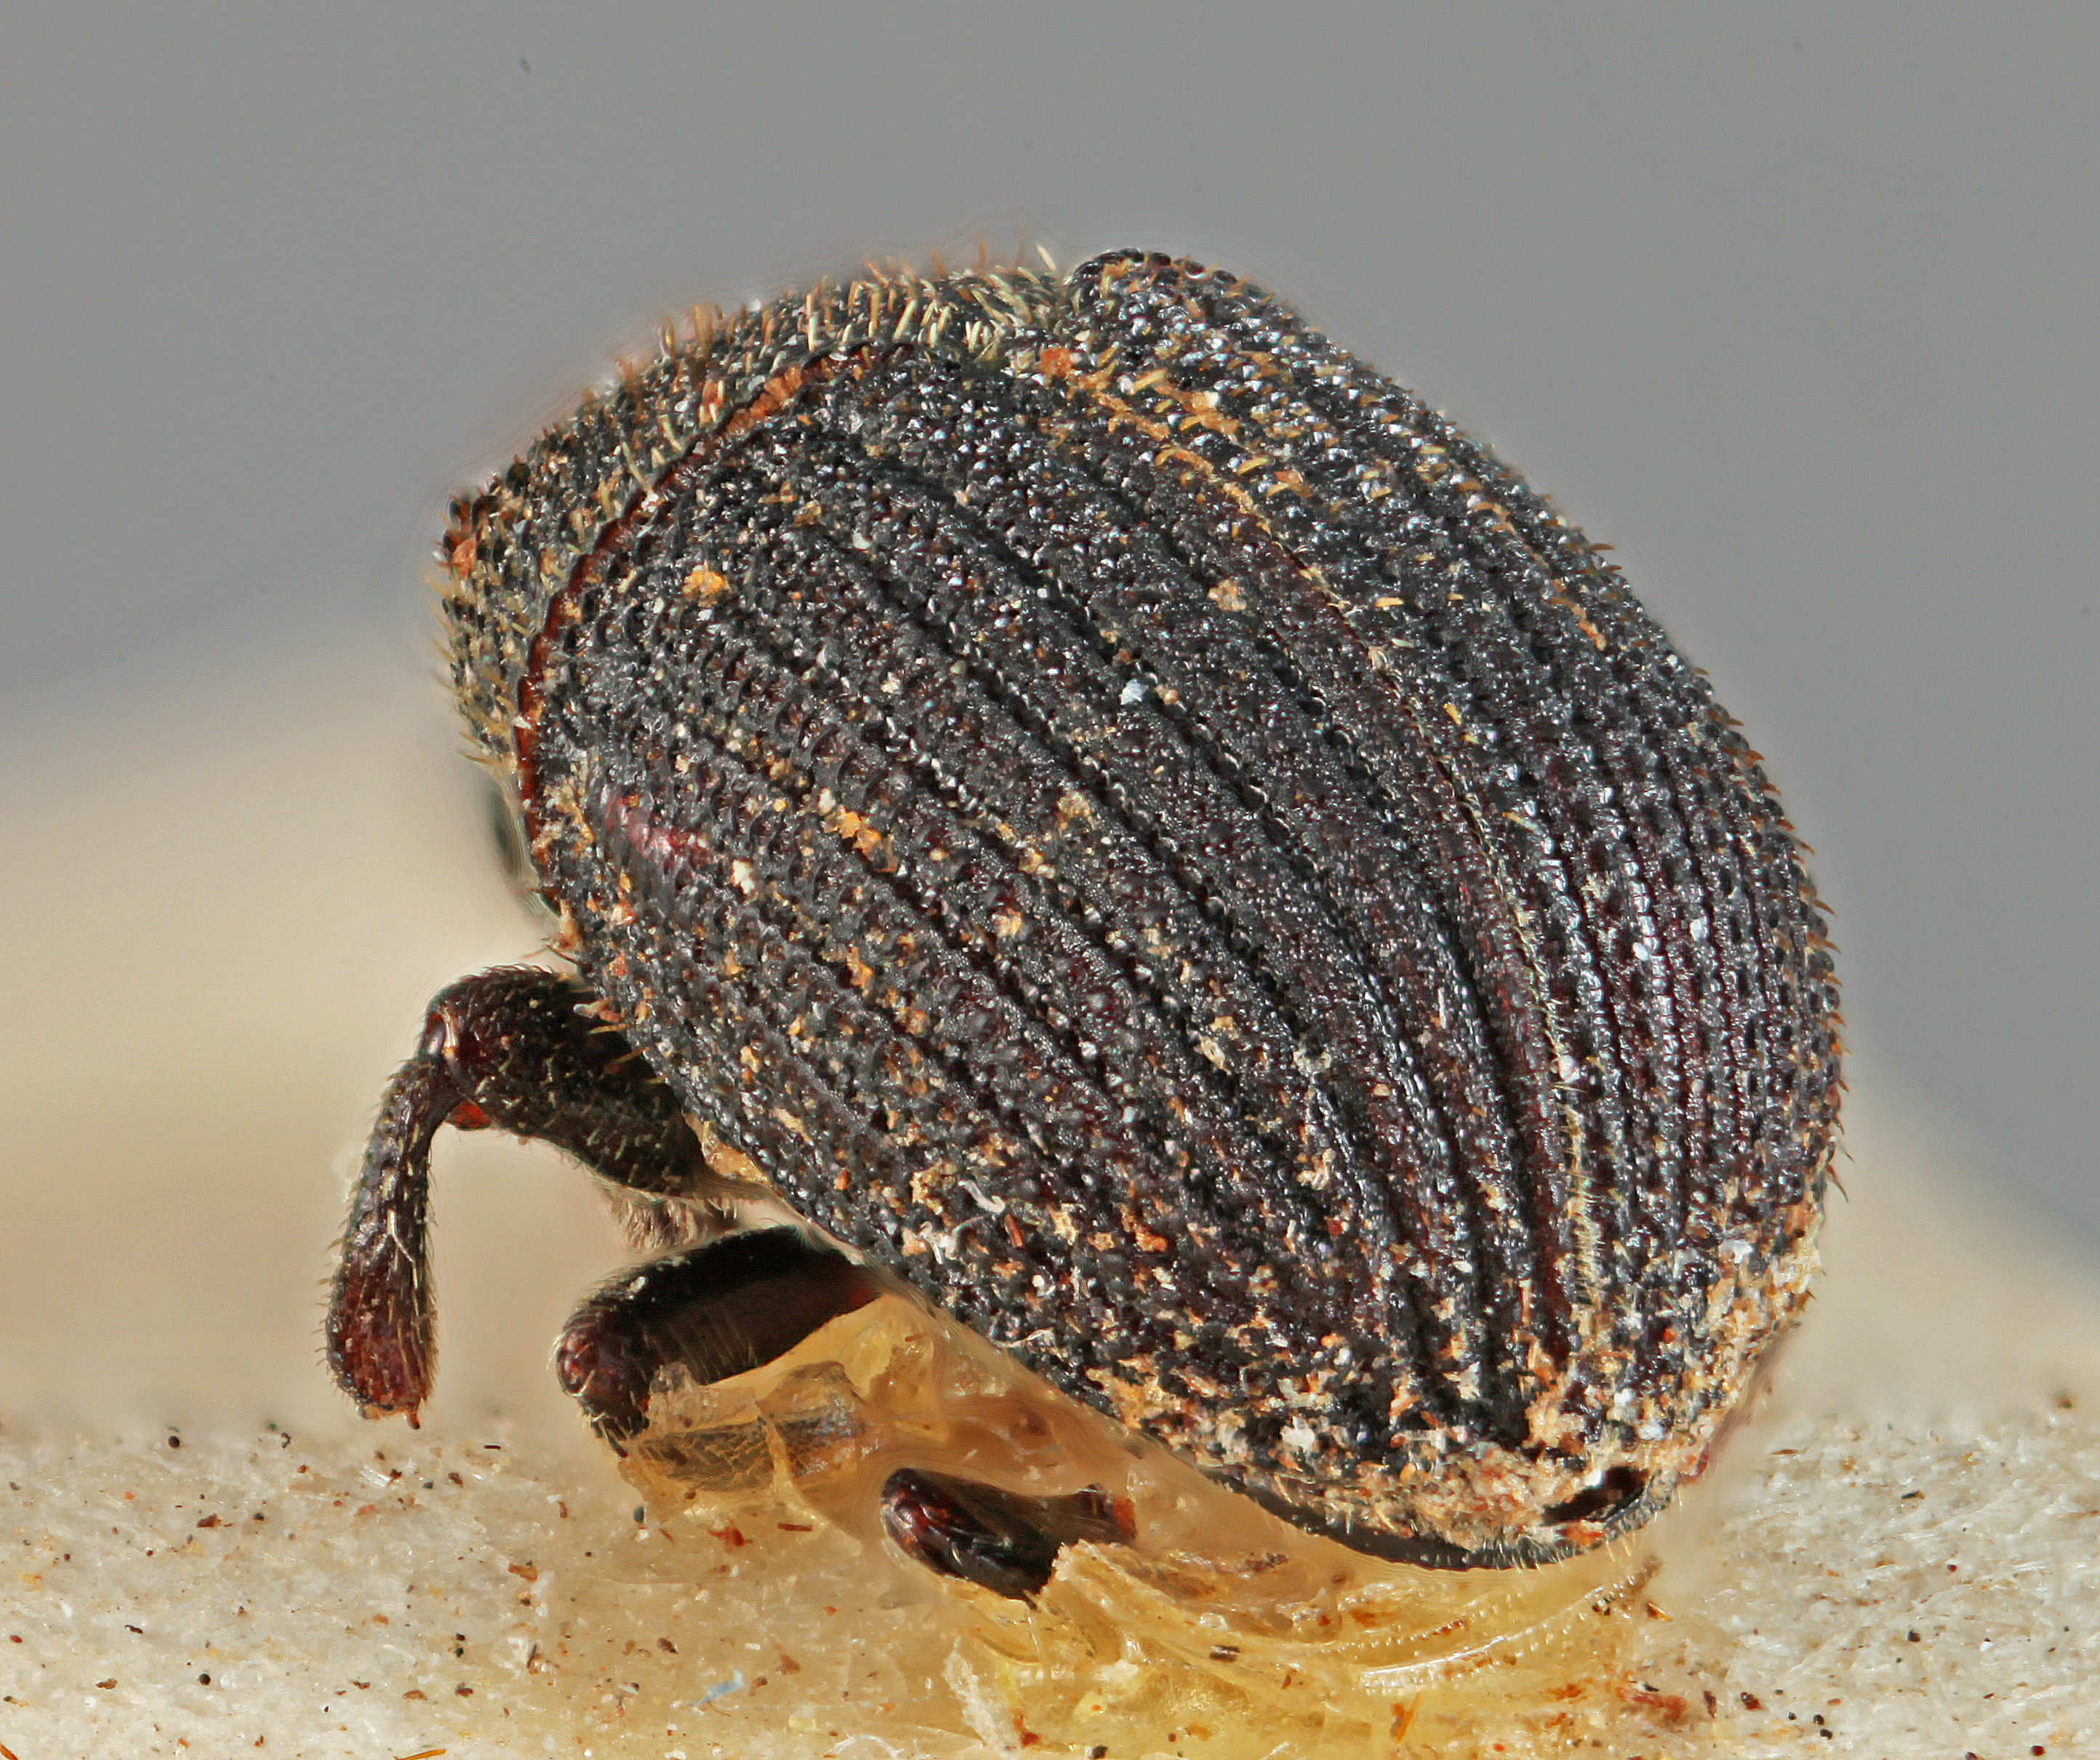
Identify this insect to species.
Phloeotribus striatus
